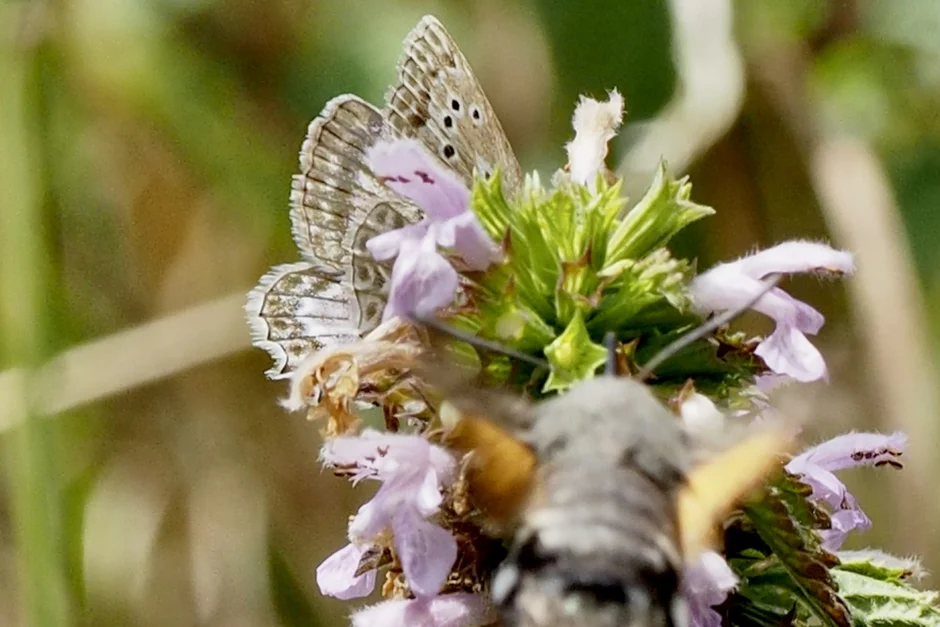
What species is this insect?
Polyommatus daphnis
